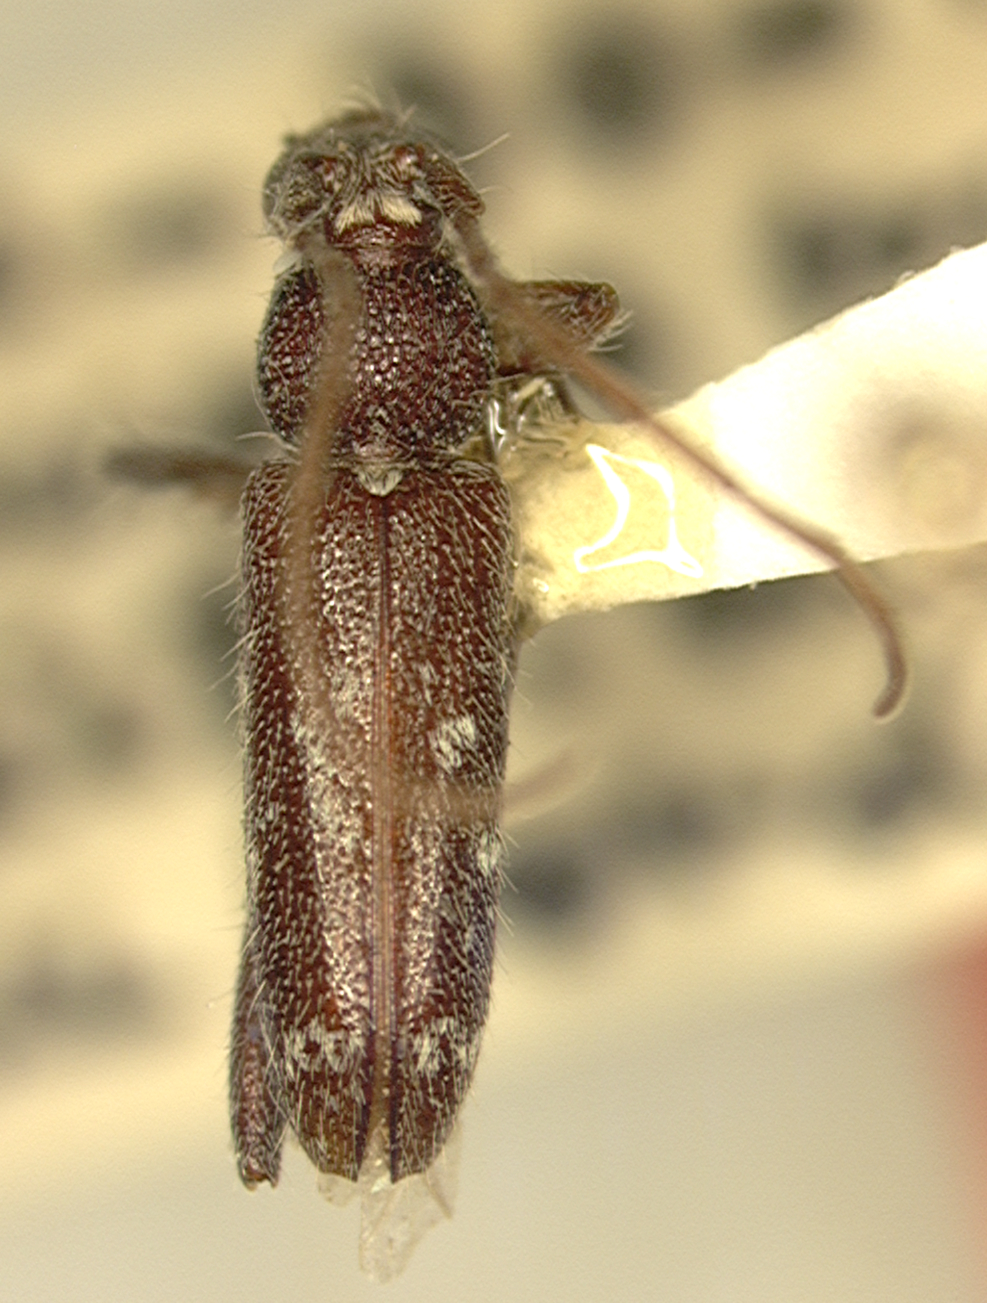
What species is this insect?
Elaphidion antillarum (also Anopliomorpha antillarum)
